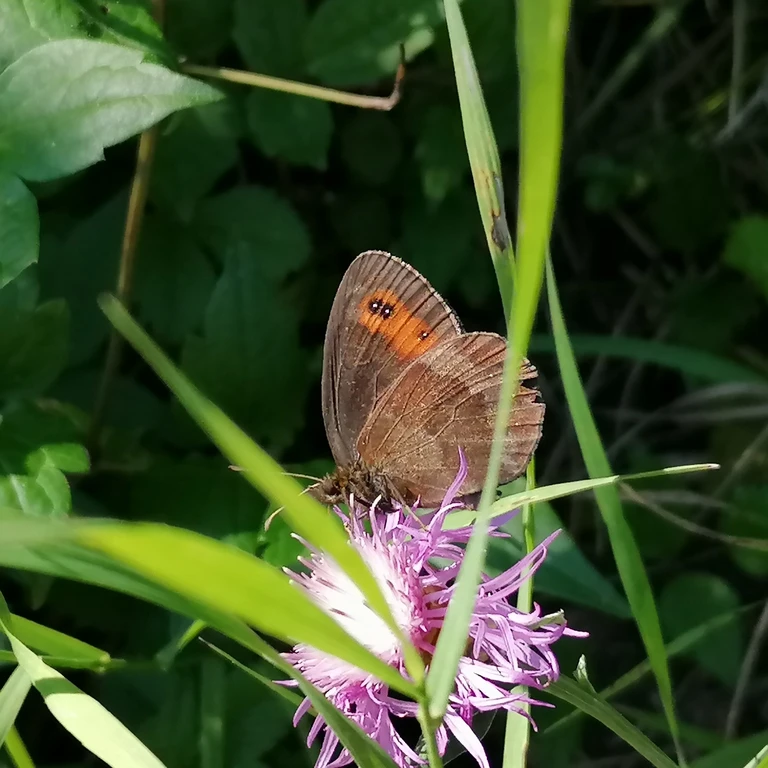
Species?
Erebia aethiops
